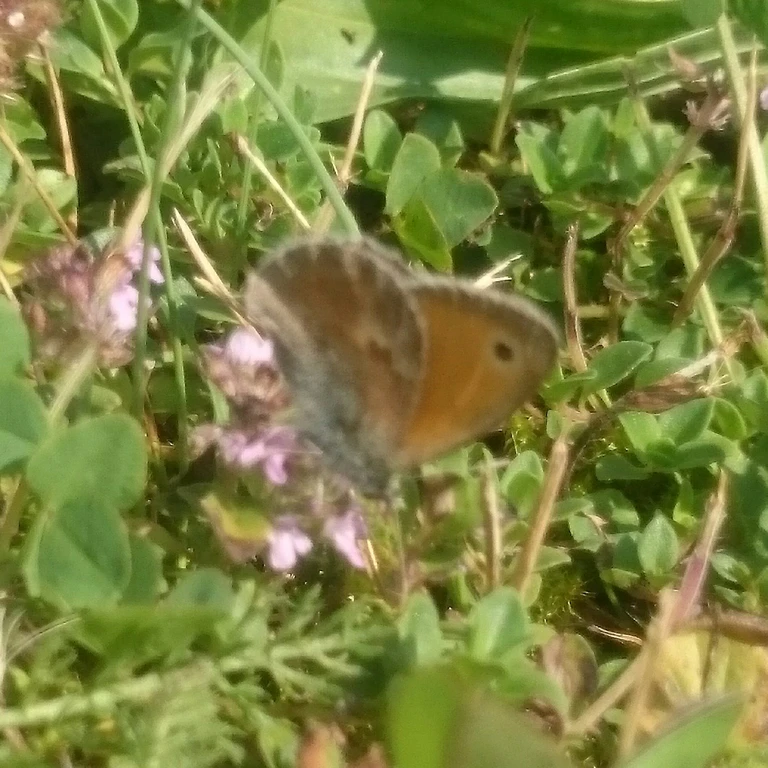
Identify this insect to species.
Coenonympha pamphilus
